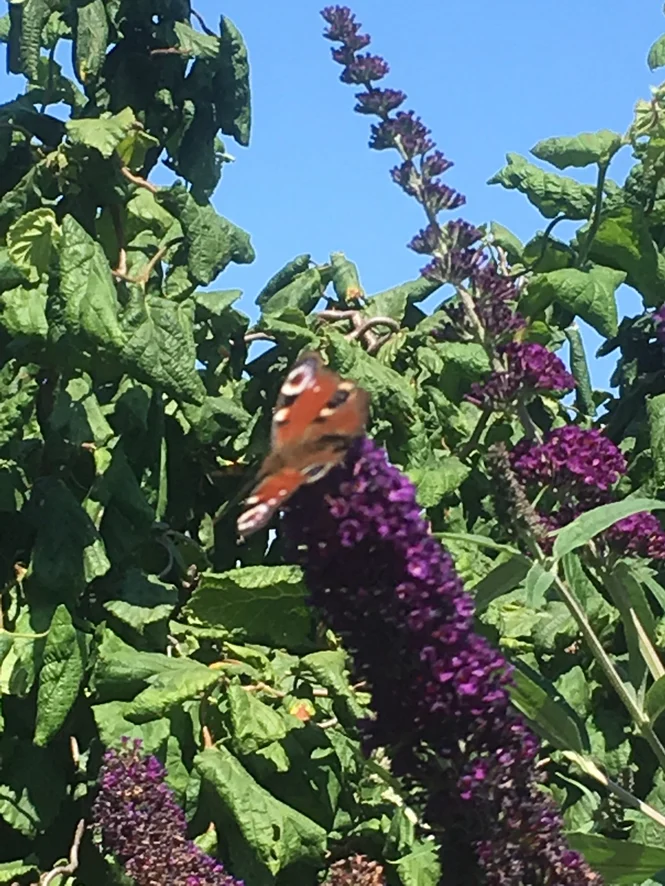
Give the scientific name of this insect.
Aglais io
